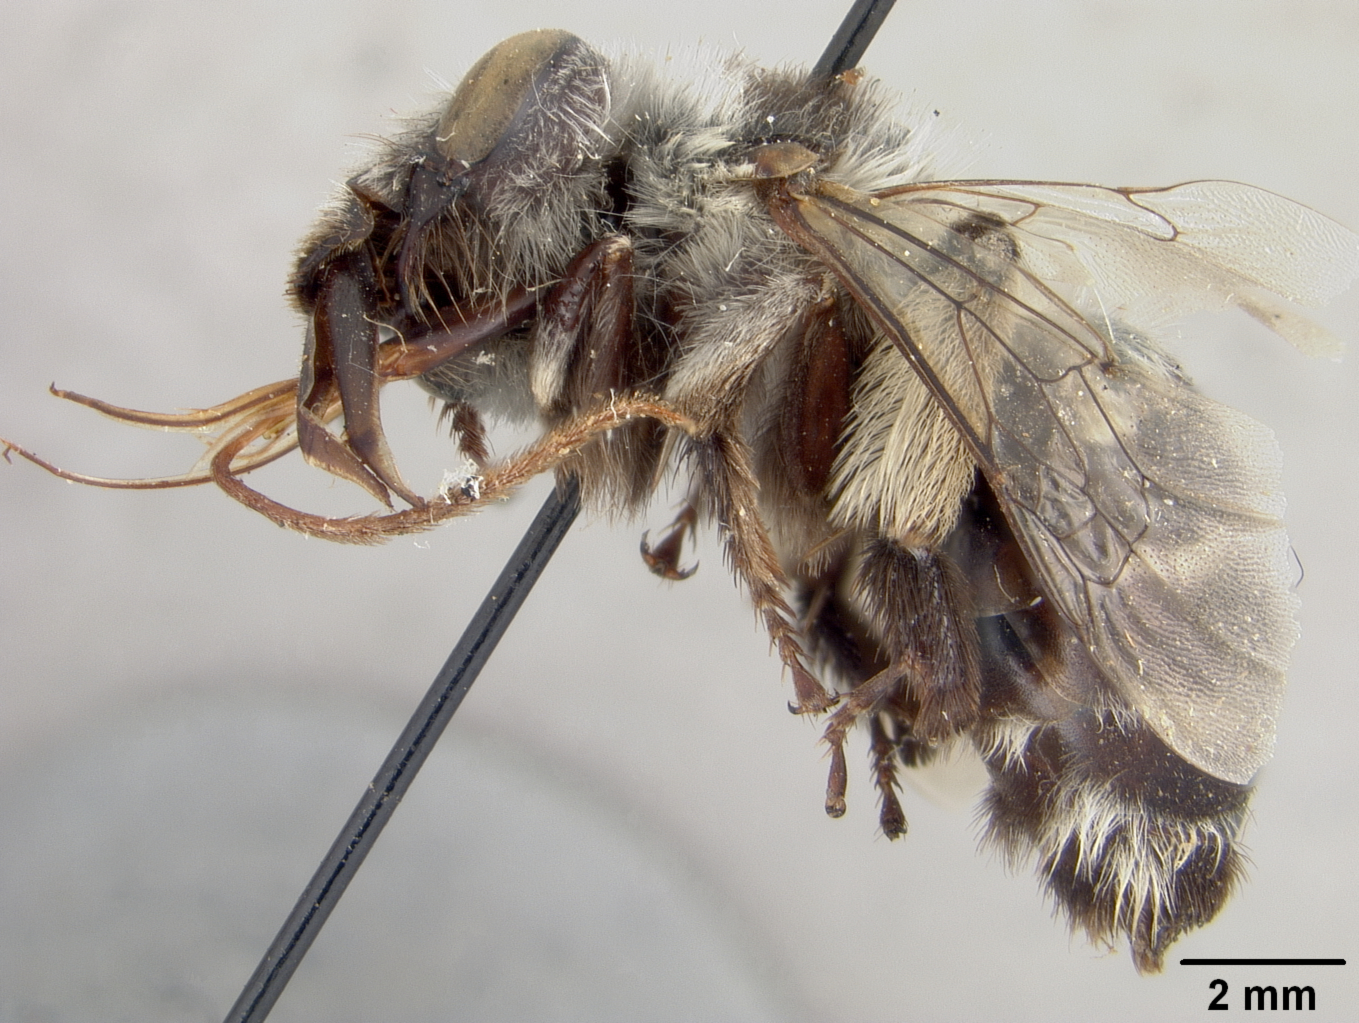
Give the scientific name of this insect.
Anthophora robbi
